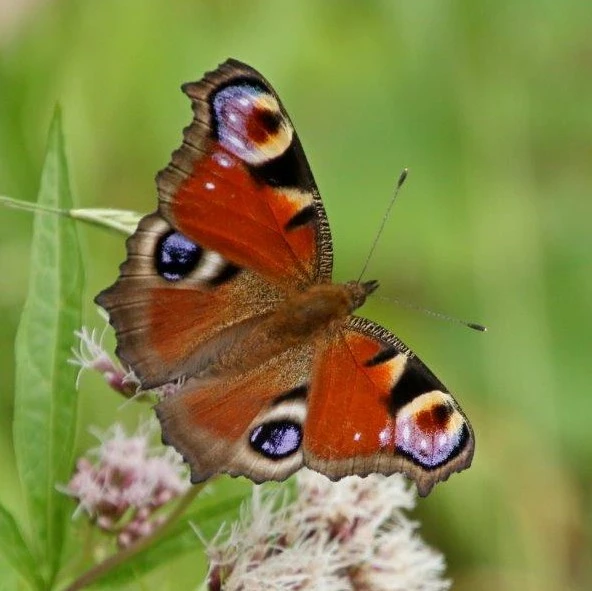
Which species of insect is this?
Aglais io
